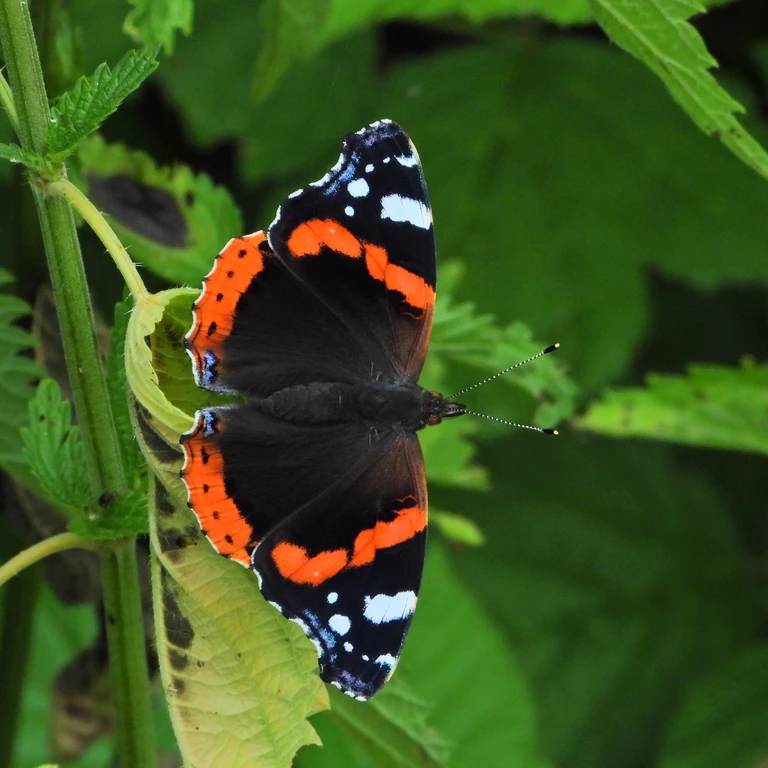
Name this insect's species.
Vanessa atalanta
